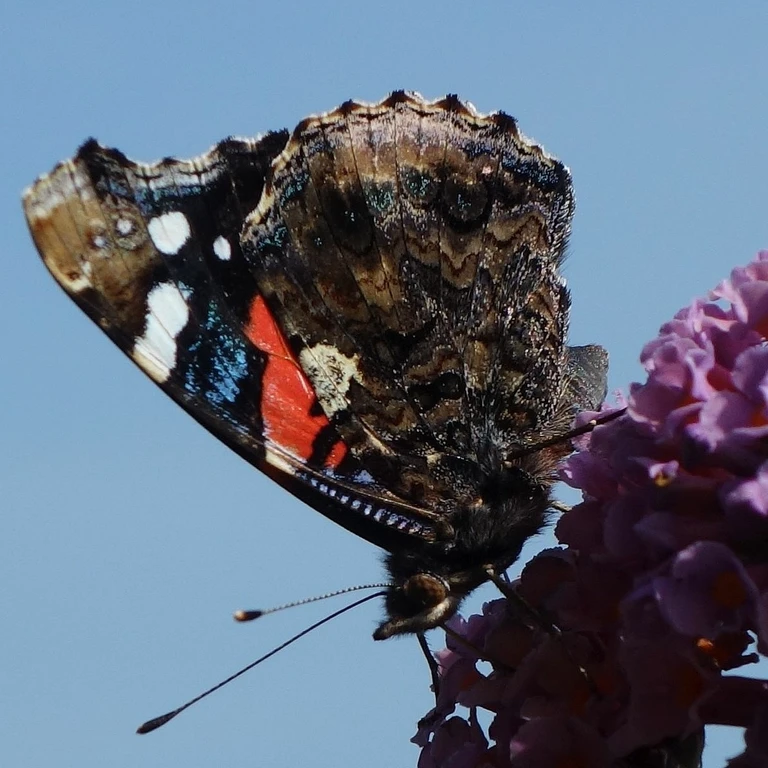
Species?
Vanessa atalanta
